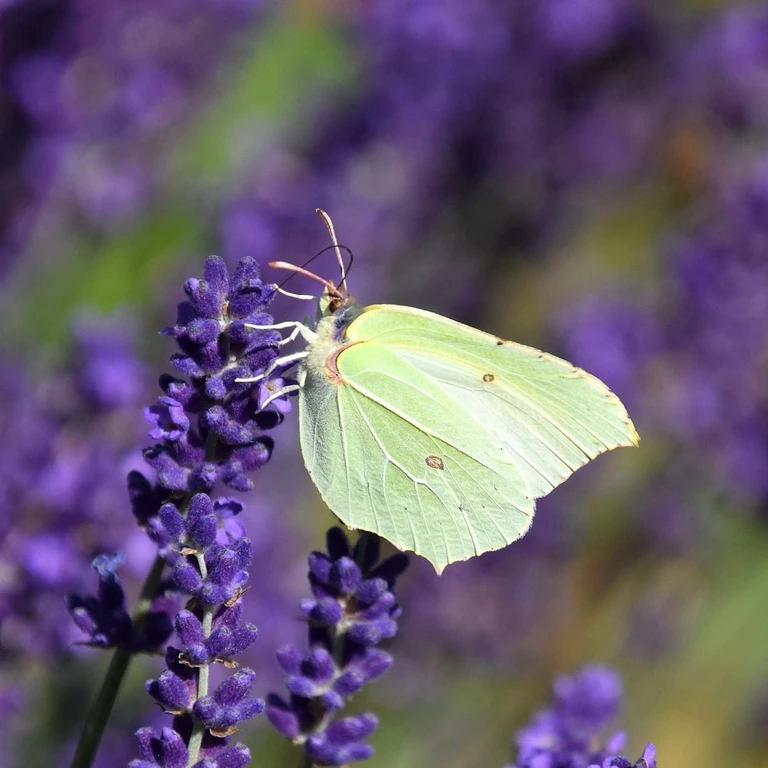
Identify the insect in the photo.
Gonepteryx rhamni
